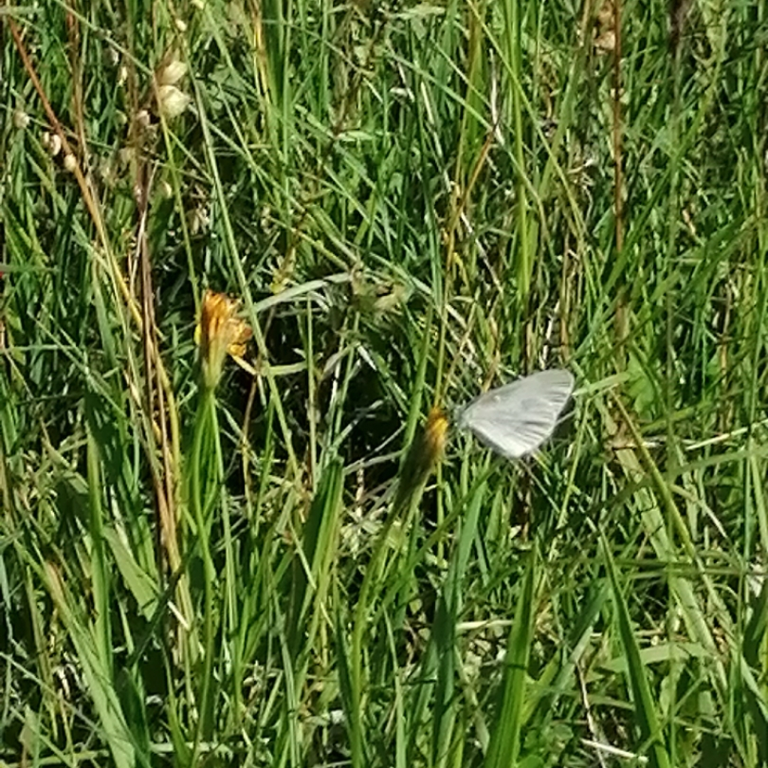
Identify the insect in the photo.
Leptidea sinapis/juvernica
